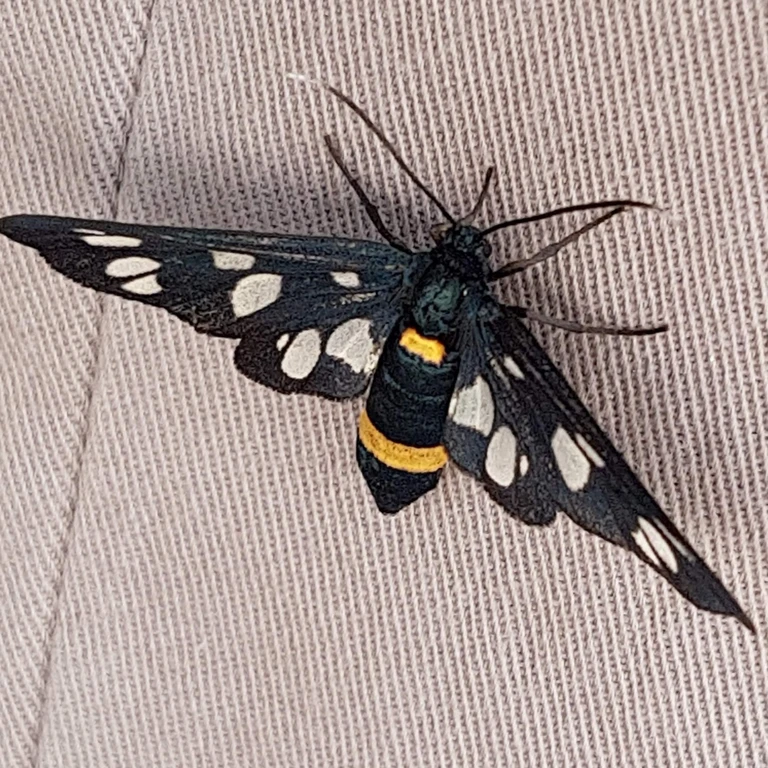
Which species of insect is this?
Amata phegea
